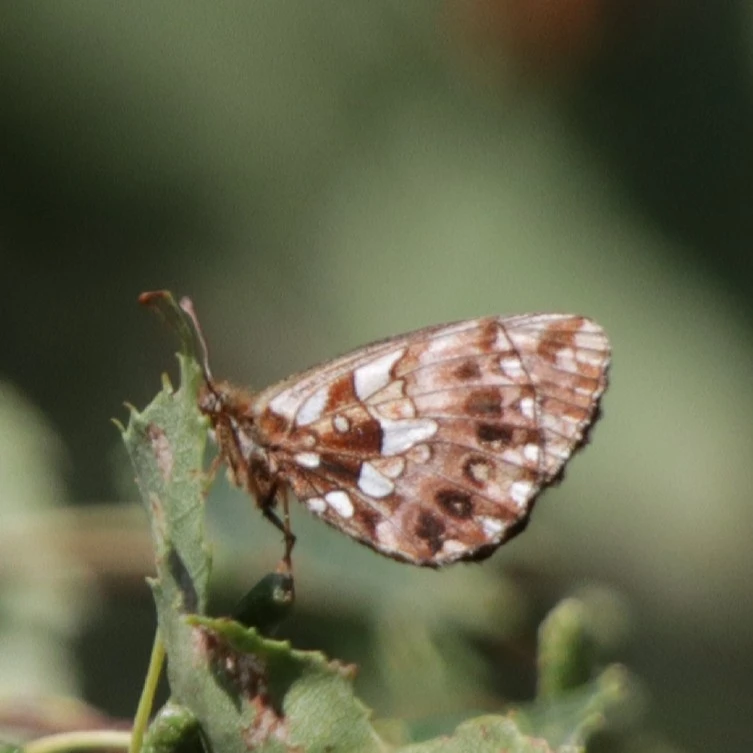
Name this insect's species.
Boloria dia
